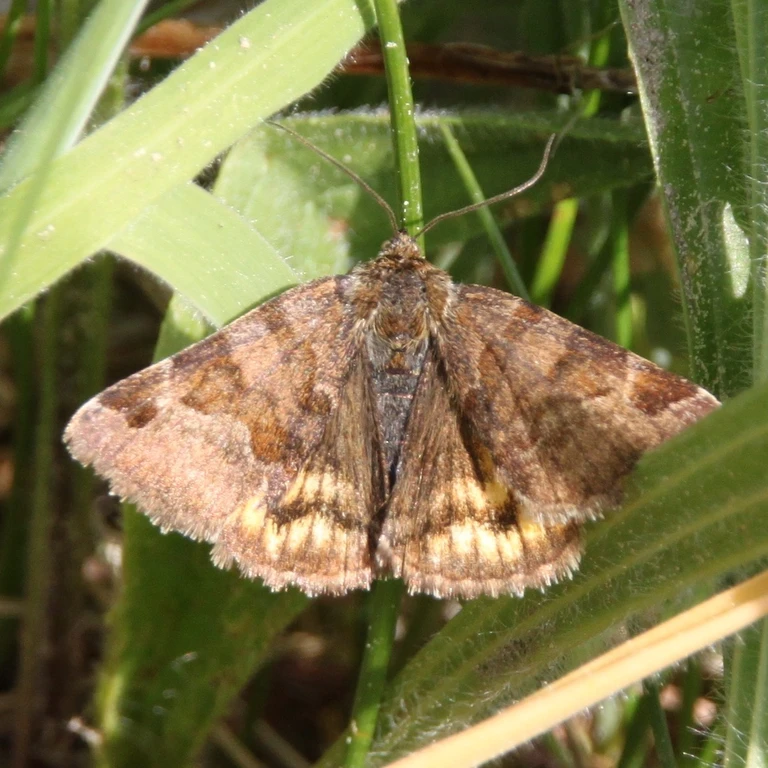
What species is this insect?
Euclidia glyphica
